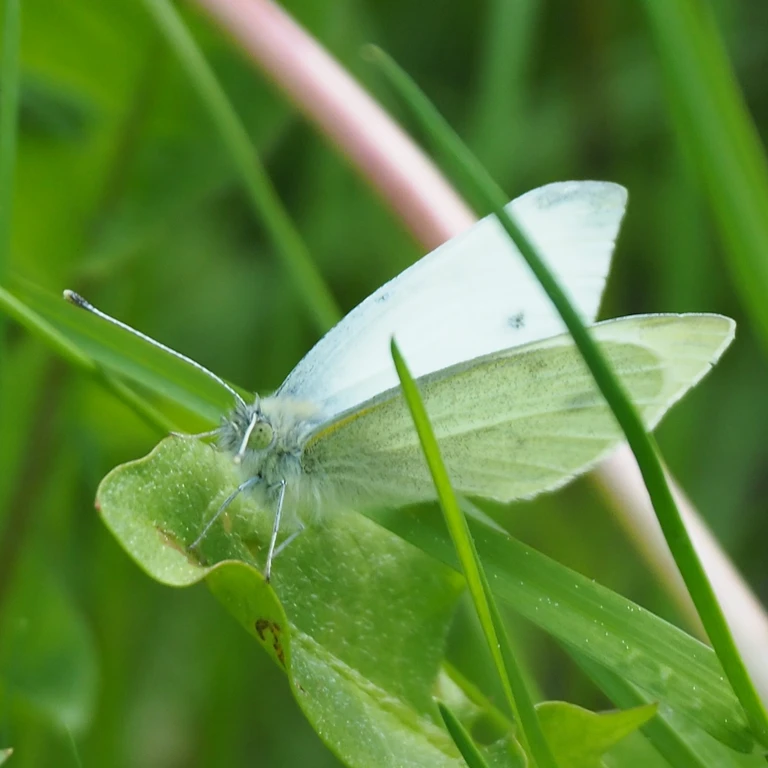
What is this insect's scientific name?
Pieris rapae
